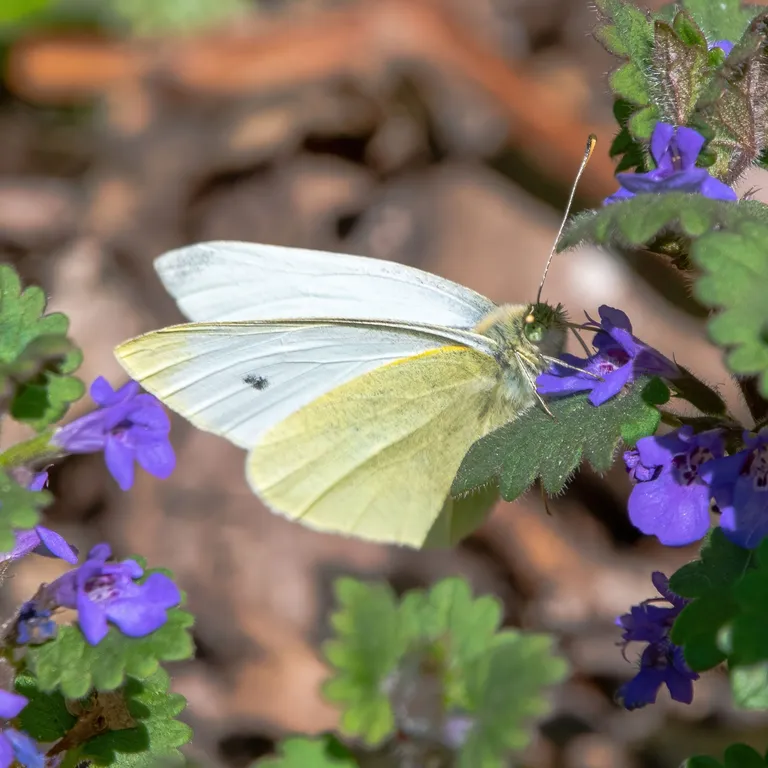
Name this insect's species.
Pieris rapae
